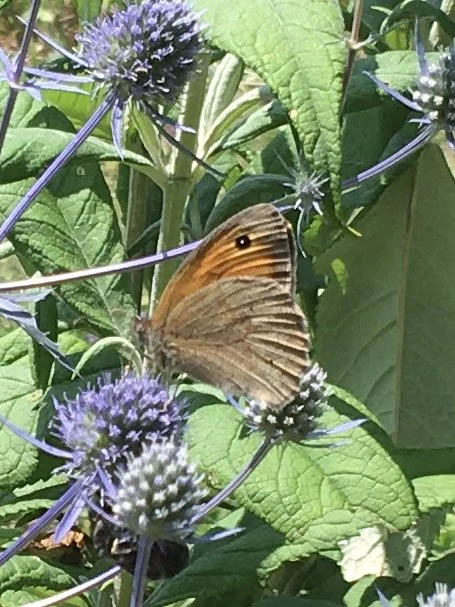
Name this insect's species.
Maniola jurtina
